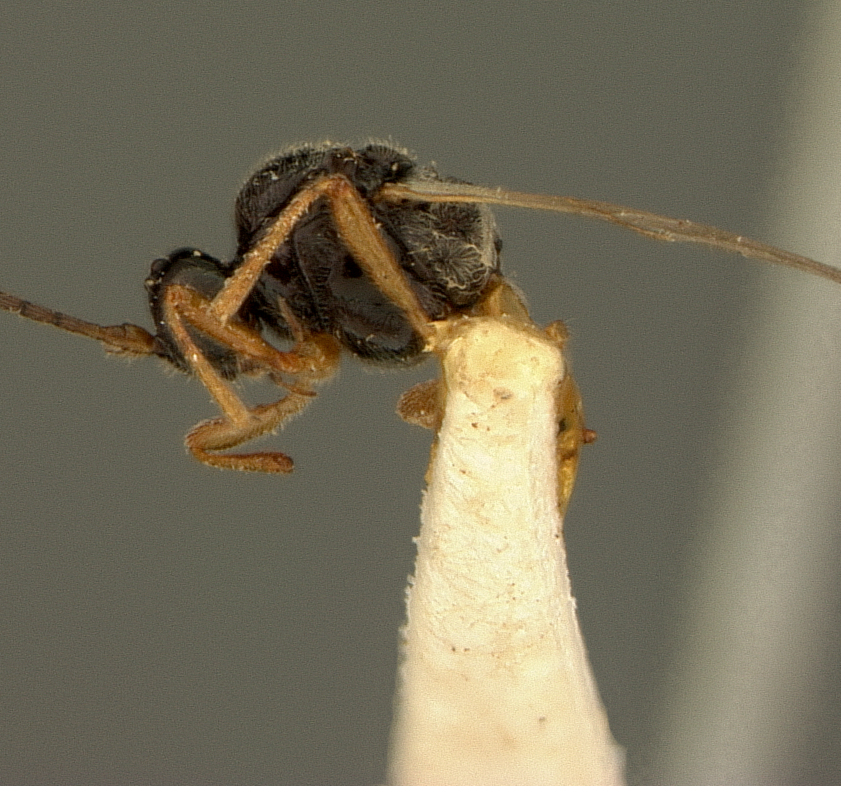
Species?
Daenus confusa
